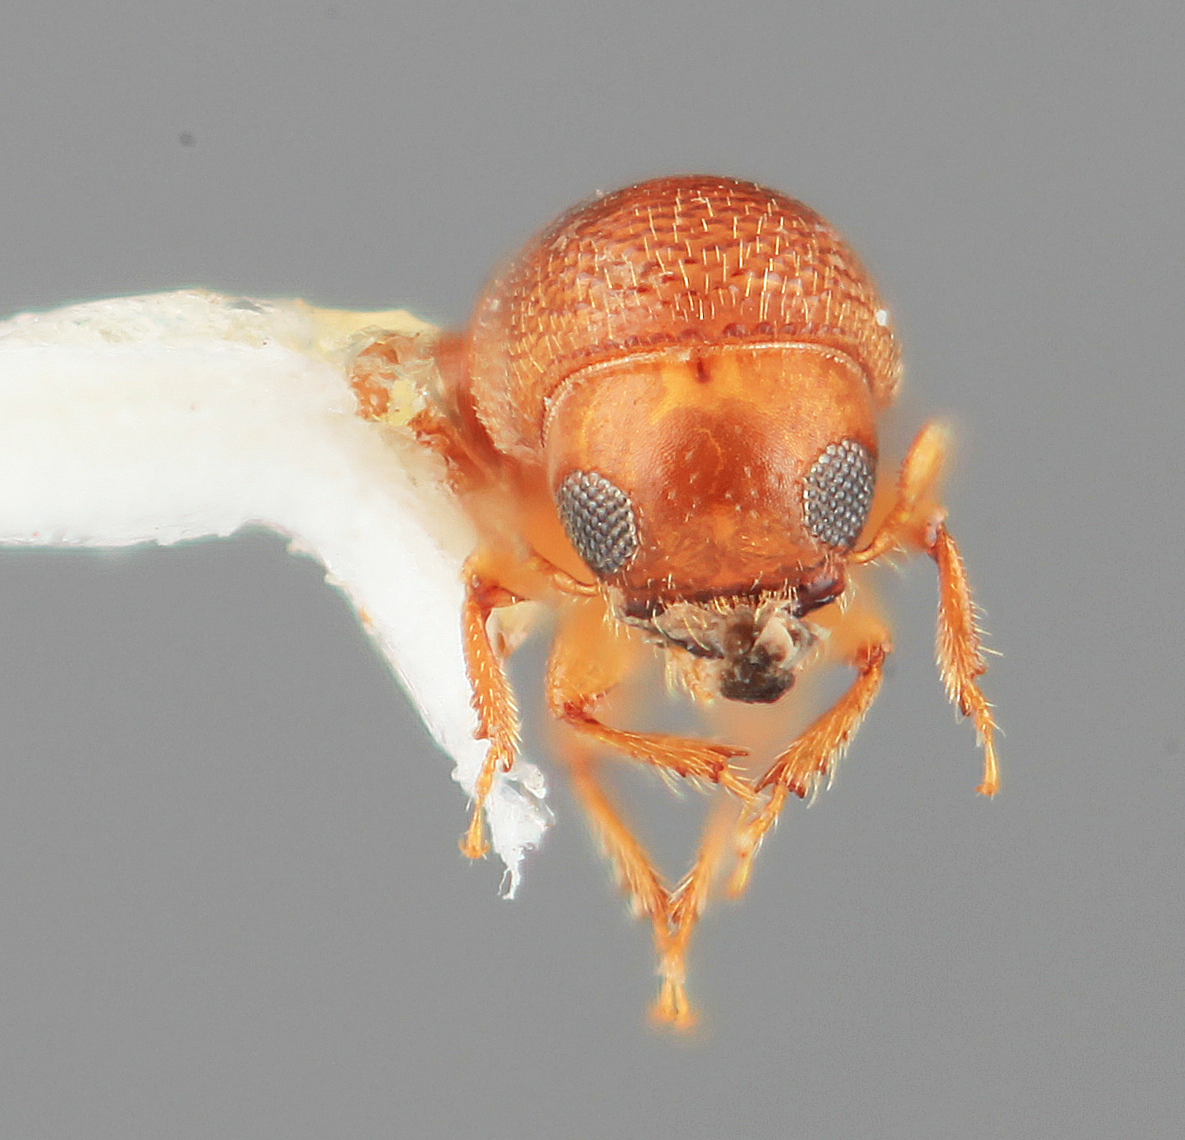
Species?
Pityophthorus icicae
